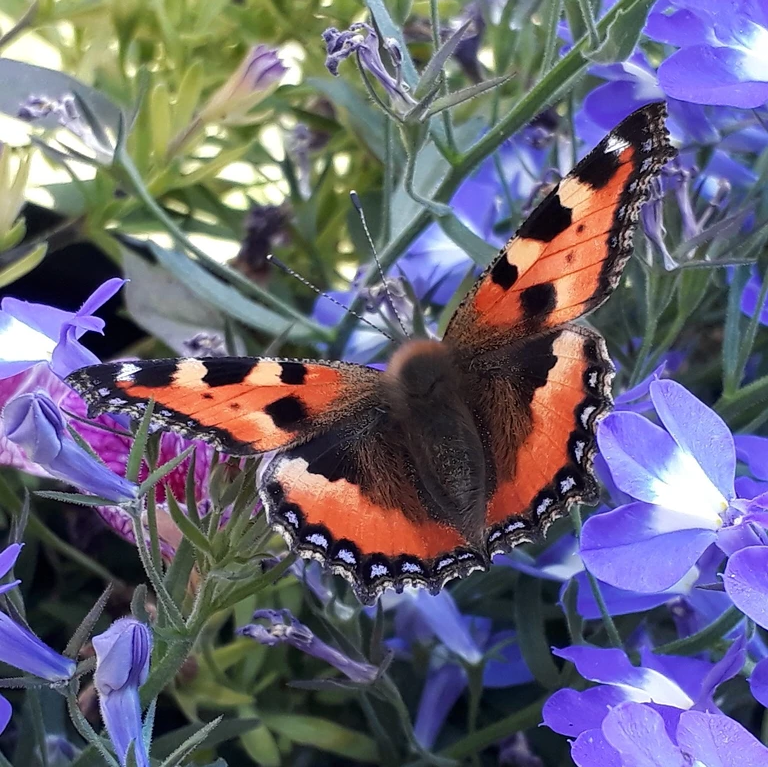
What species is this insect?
Aglais urticae
